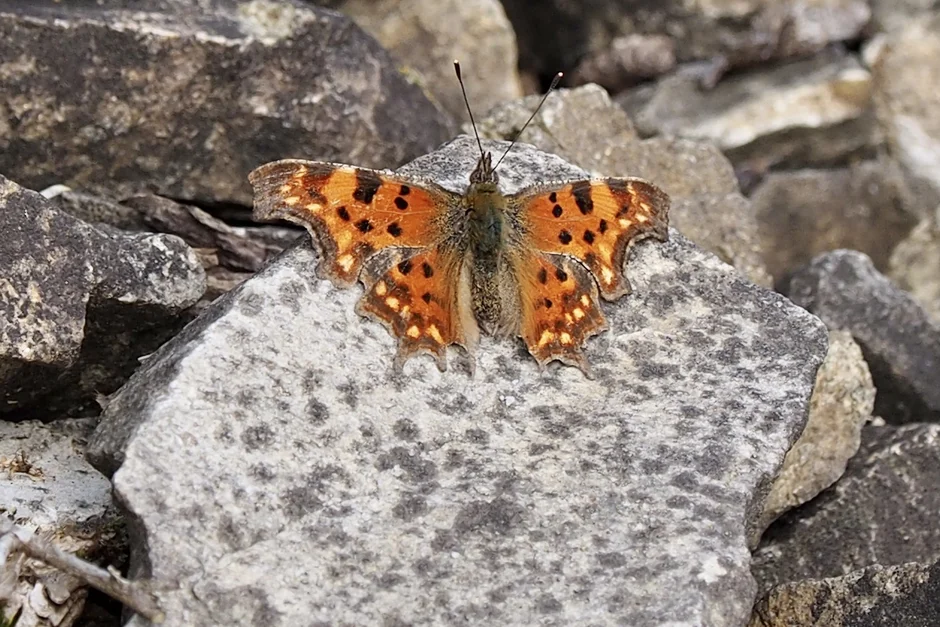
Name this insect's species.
Polygonia c-album
